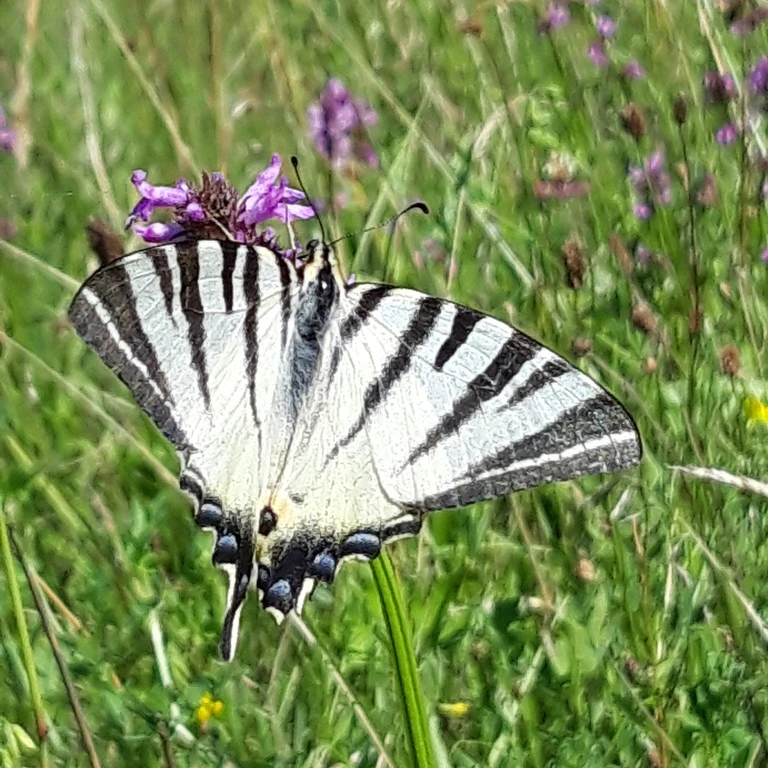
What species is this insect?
Iphiclides podalirius
